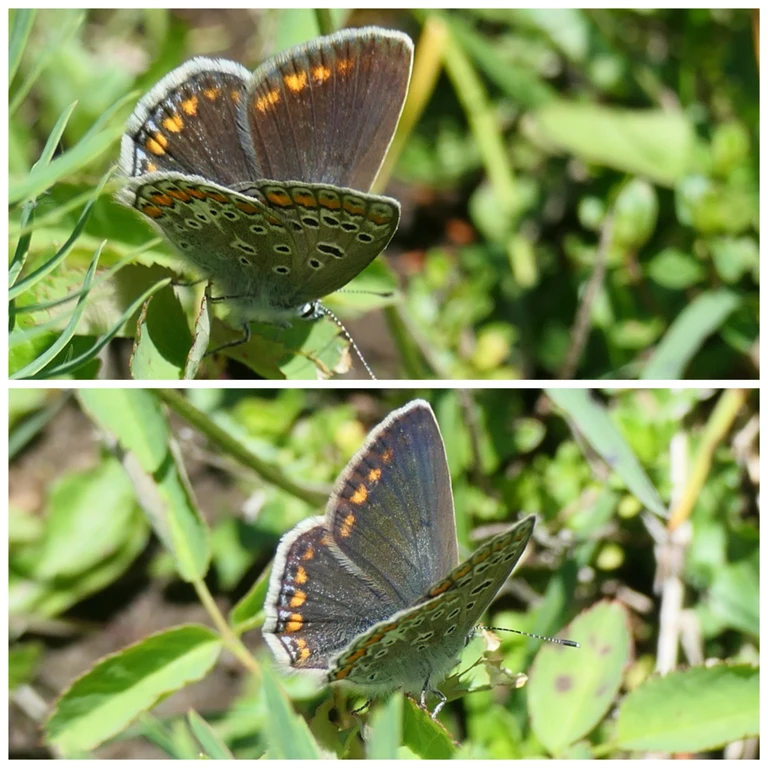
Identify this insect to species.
Polyommatus icarus
